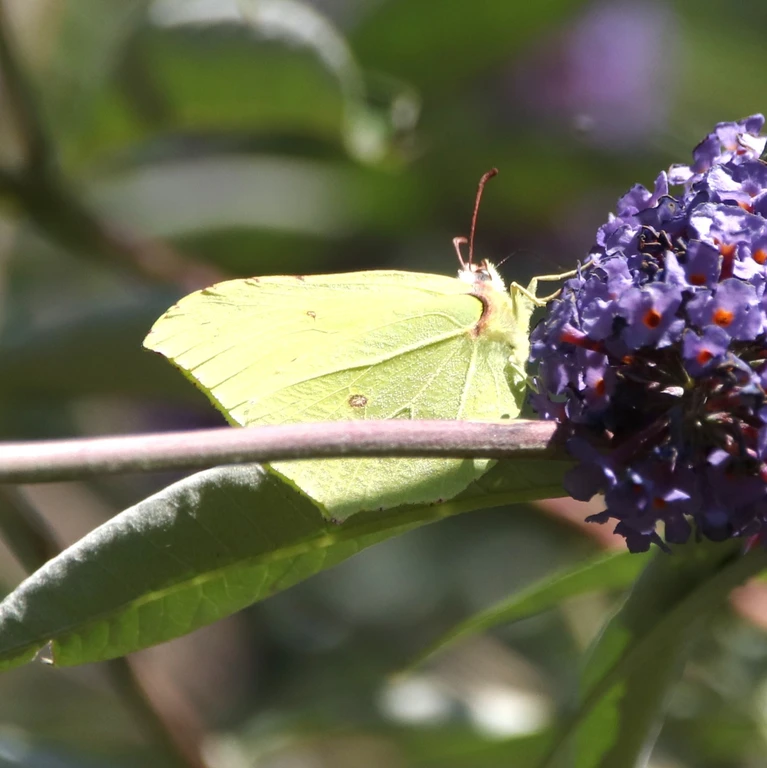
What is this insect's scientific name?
Gonepteryx rhamni
